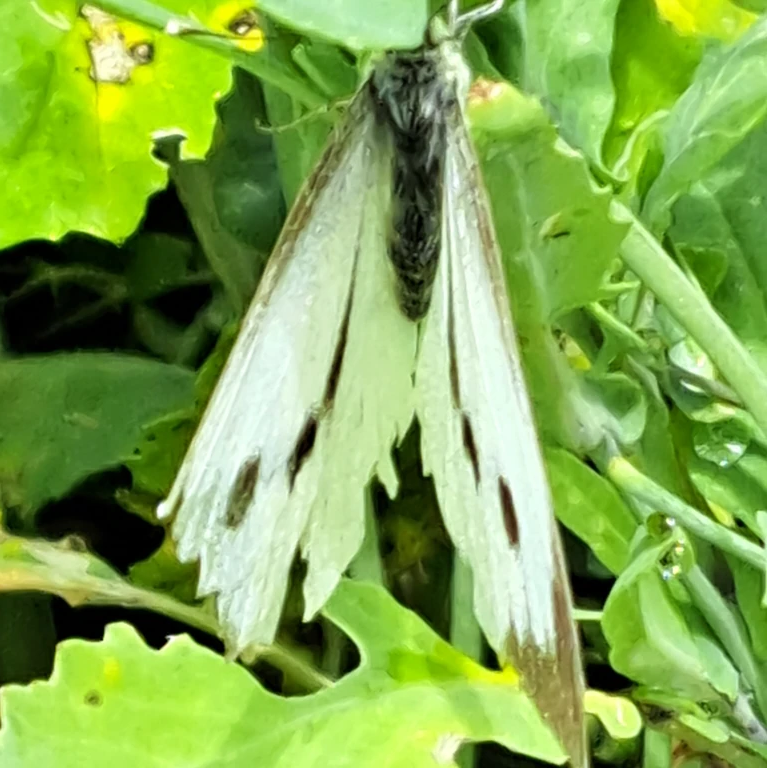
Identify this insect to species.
Pieris brassicae
